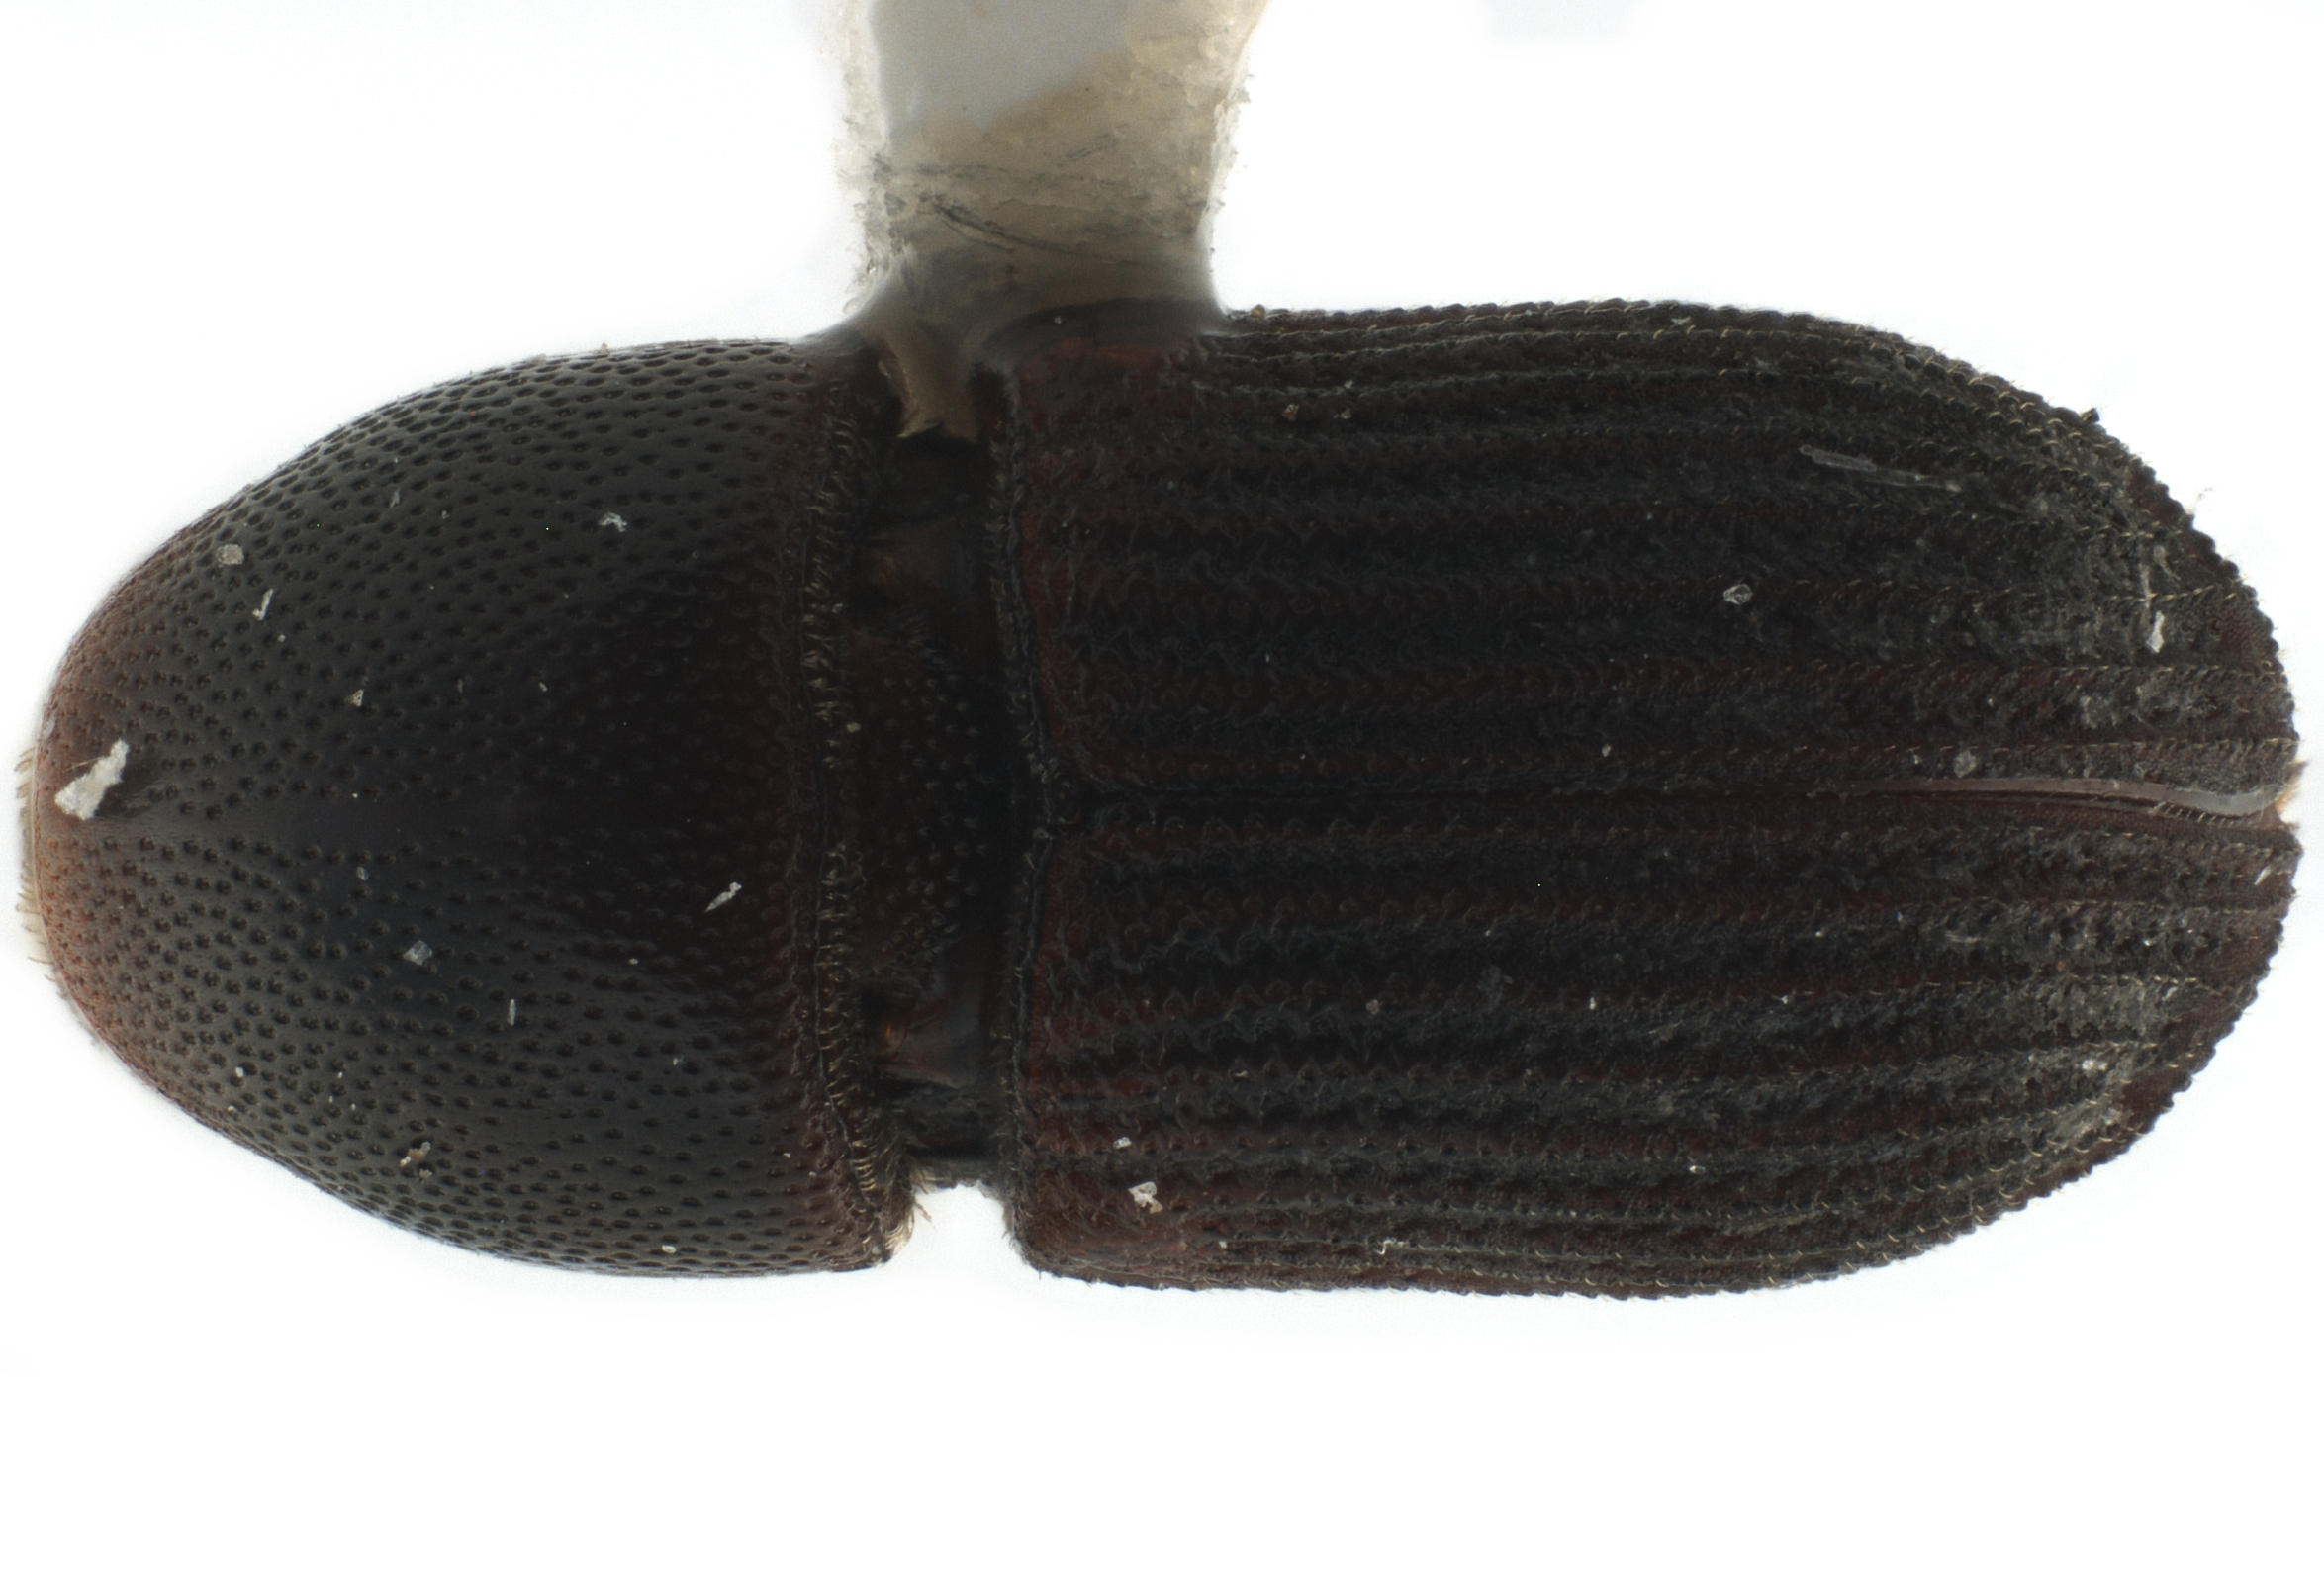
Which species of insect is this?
Loganius flavicornis
